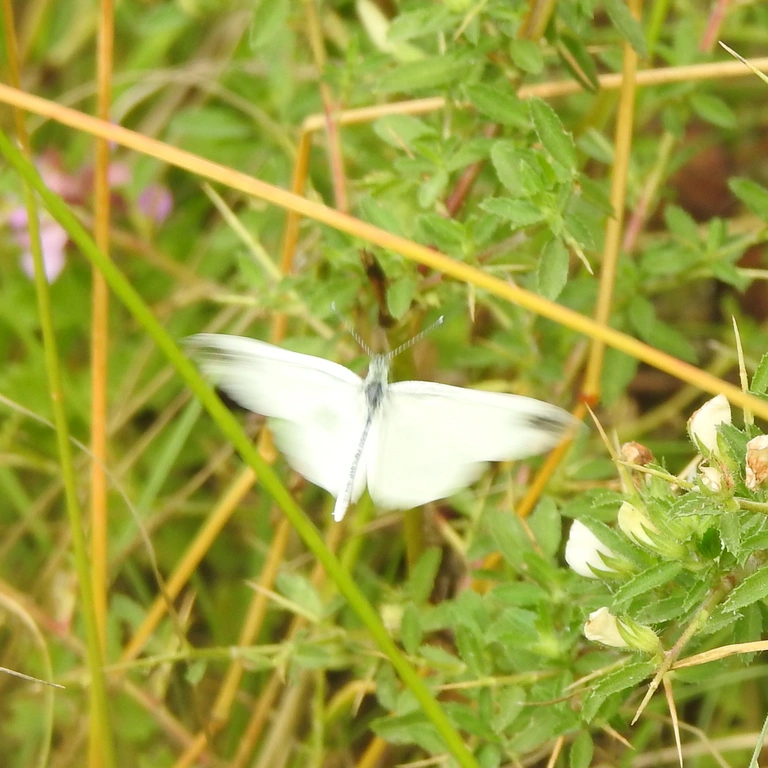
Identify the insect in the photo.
Leptidea sinapis/juvernica
